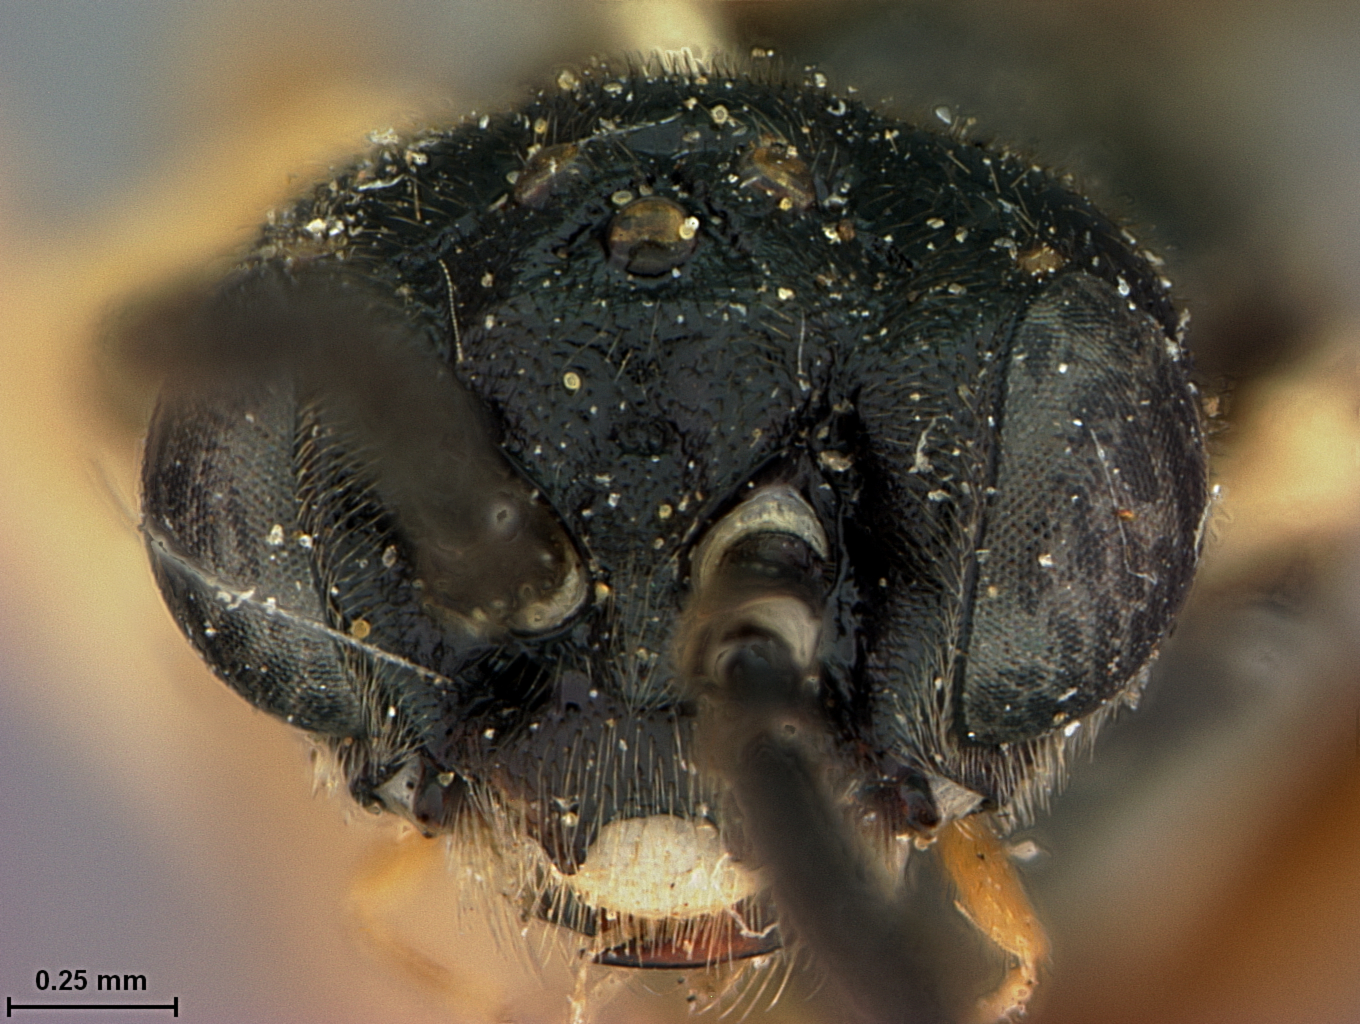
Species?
Taxonus lenis
